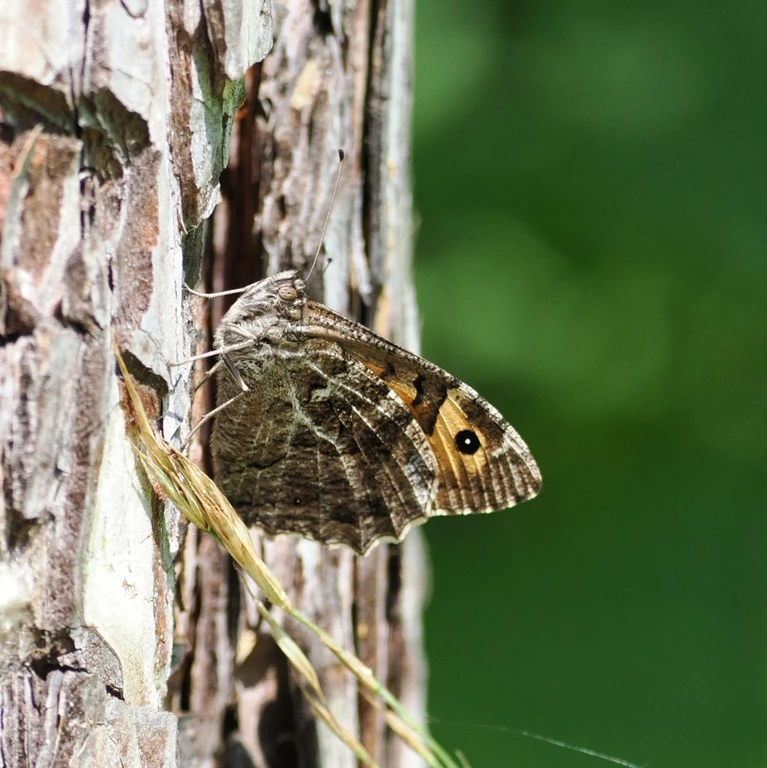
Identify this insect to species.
Hipparchia semele
